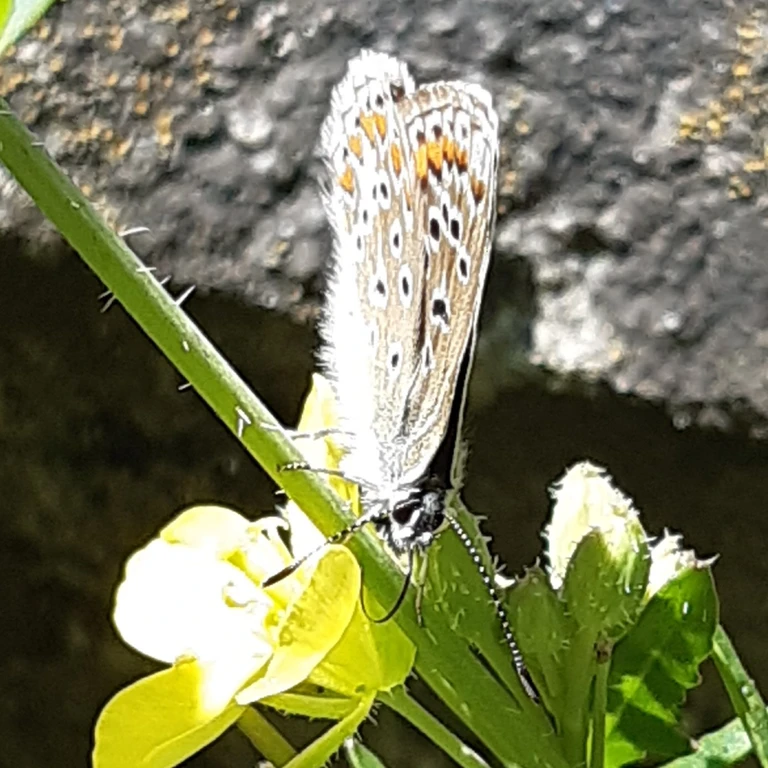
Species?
Polyommatus icarus
